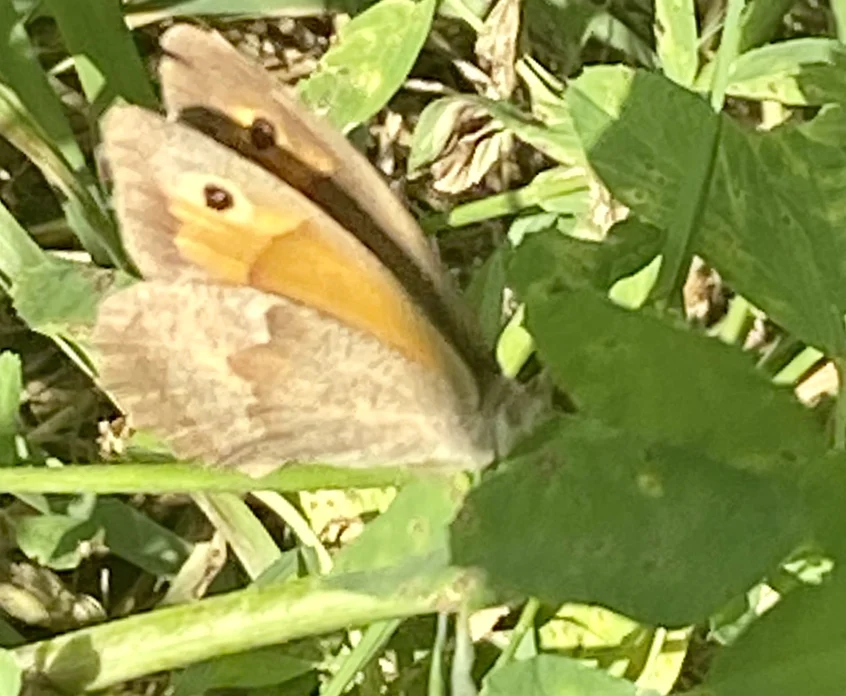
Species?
Maniola jurtina
